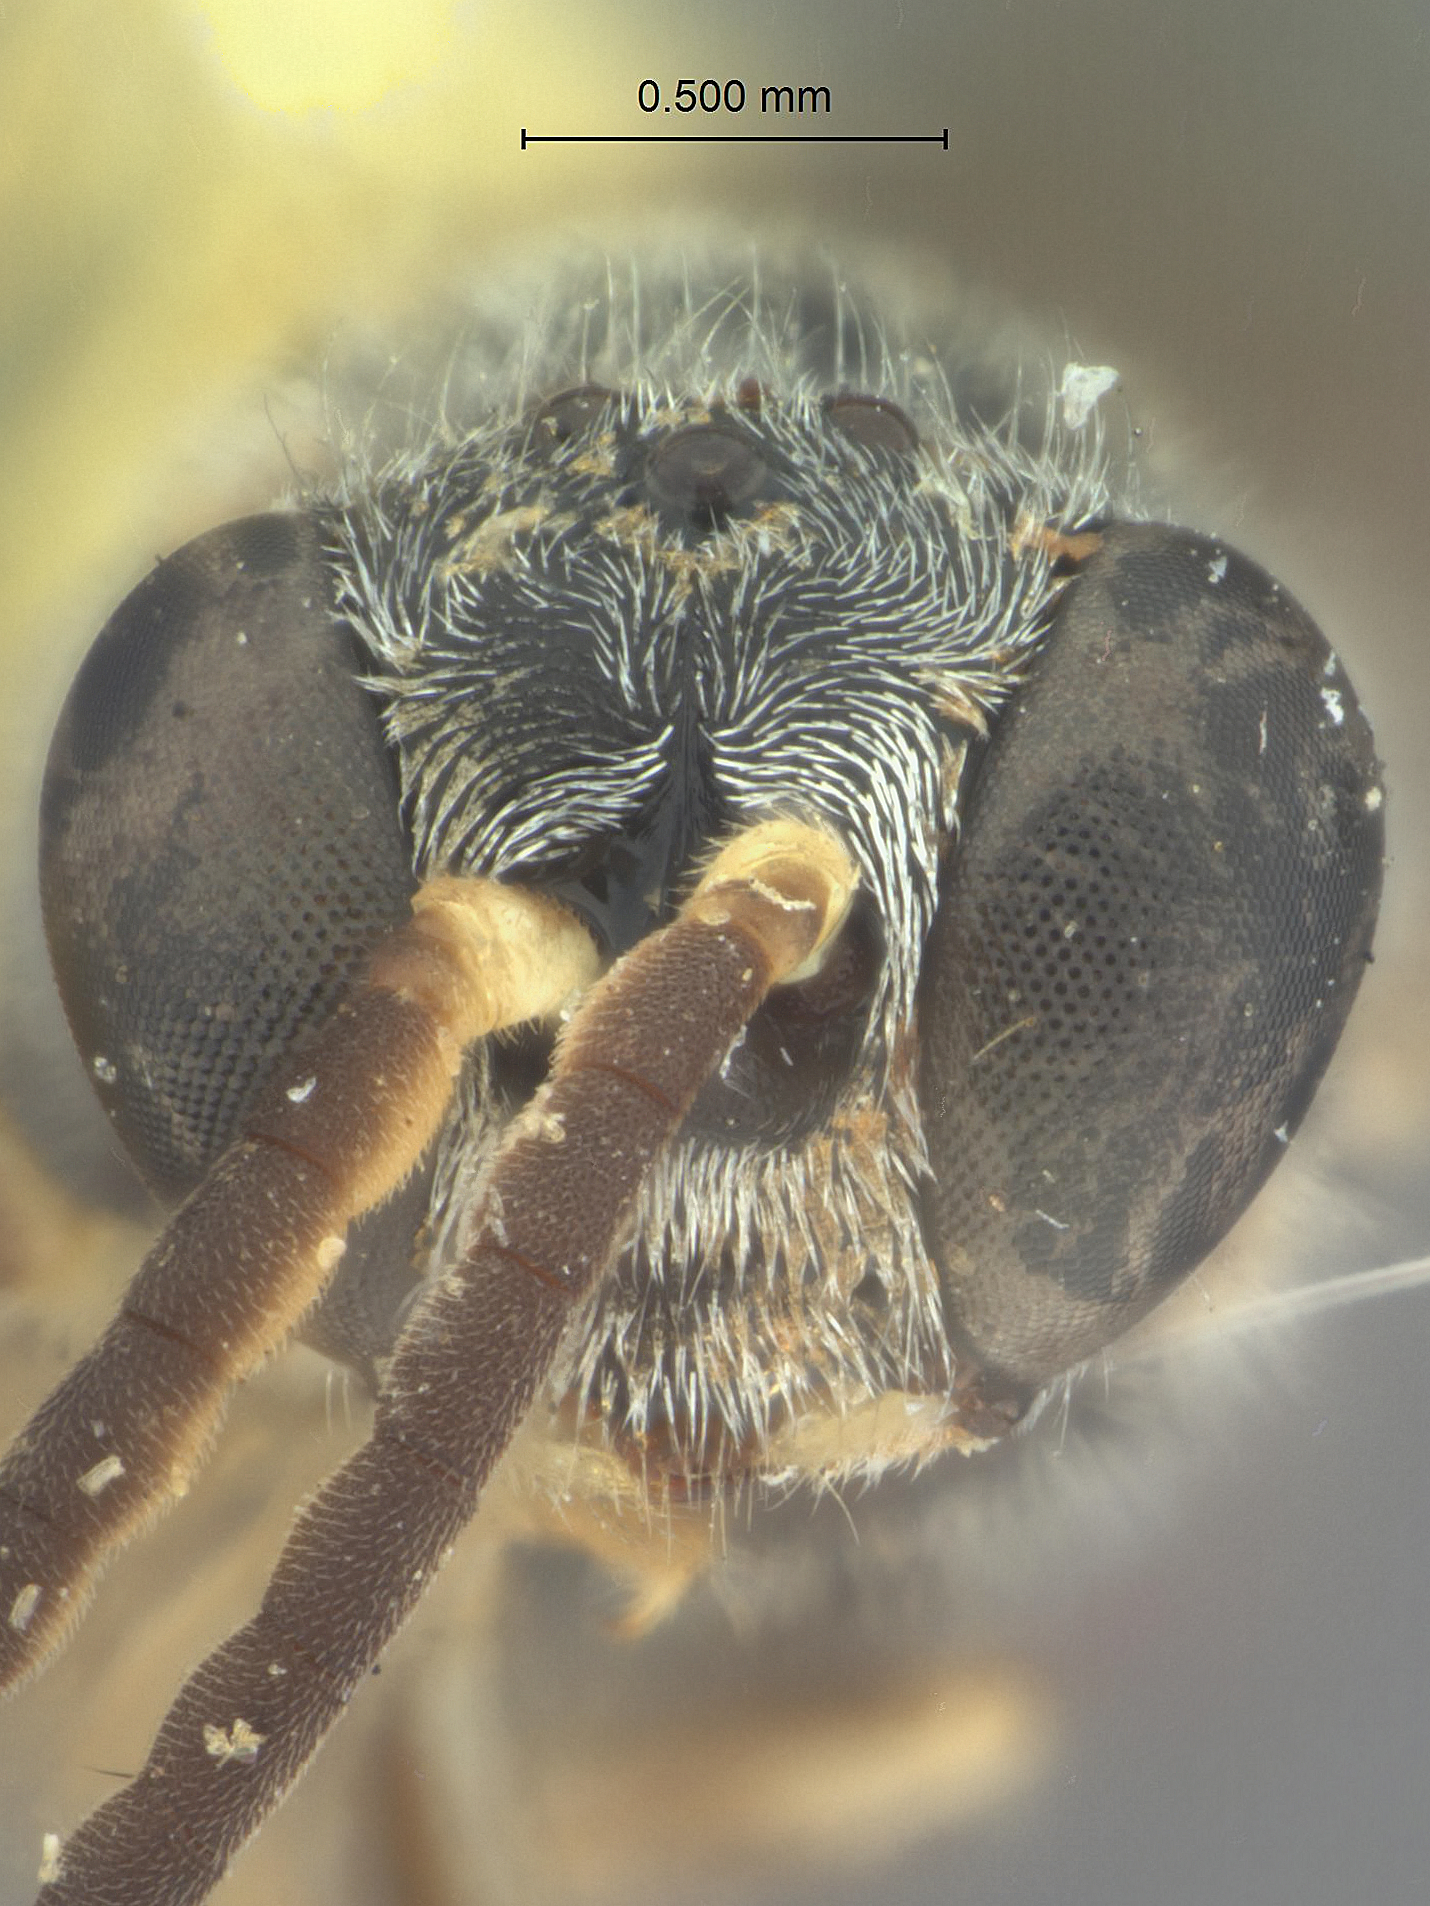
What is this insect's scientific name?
Psenulus leucognathus
